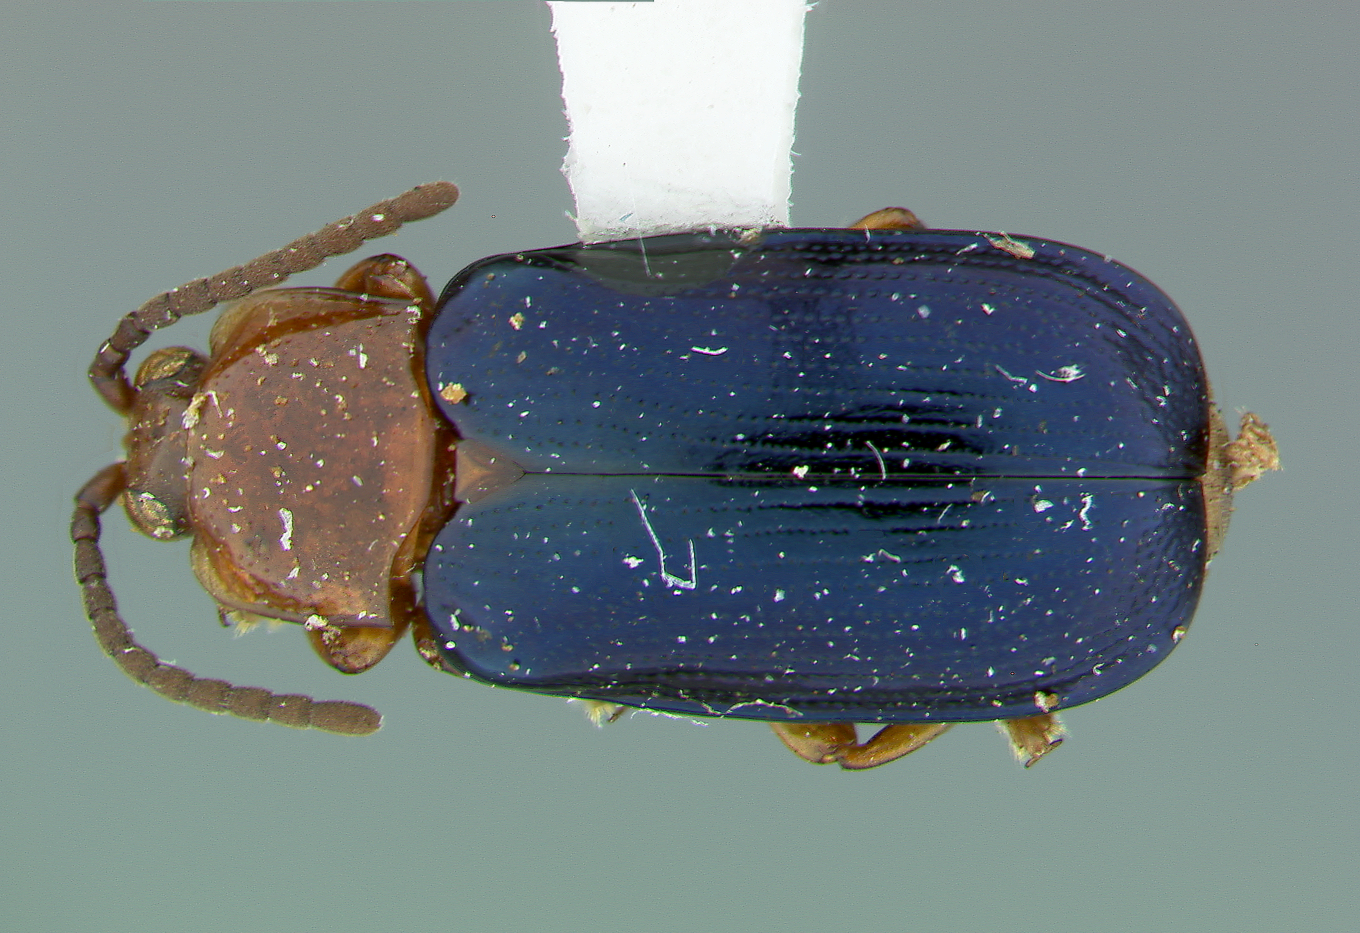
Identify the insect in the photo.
Cephaloleia lepida
